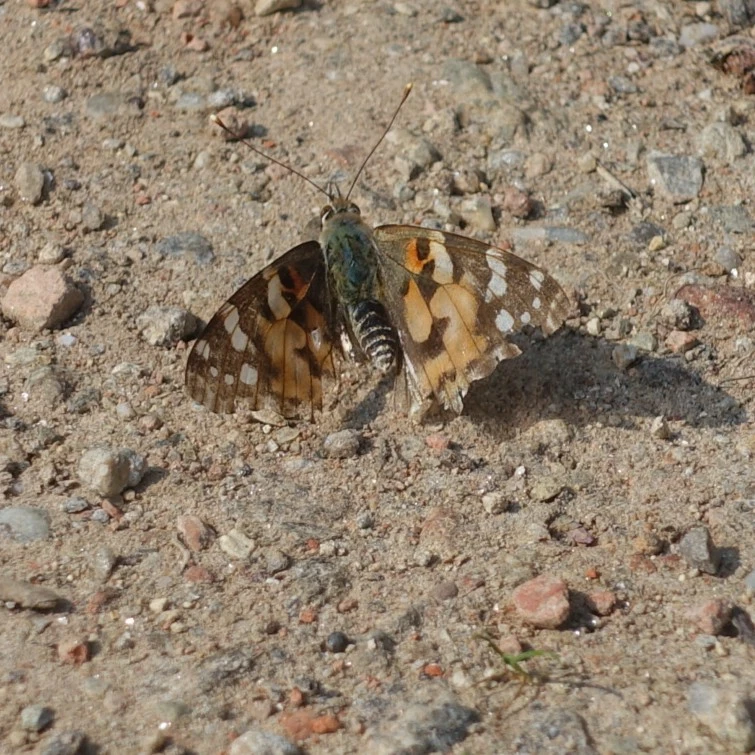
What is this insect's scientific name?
Vanessa cardui
